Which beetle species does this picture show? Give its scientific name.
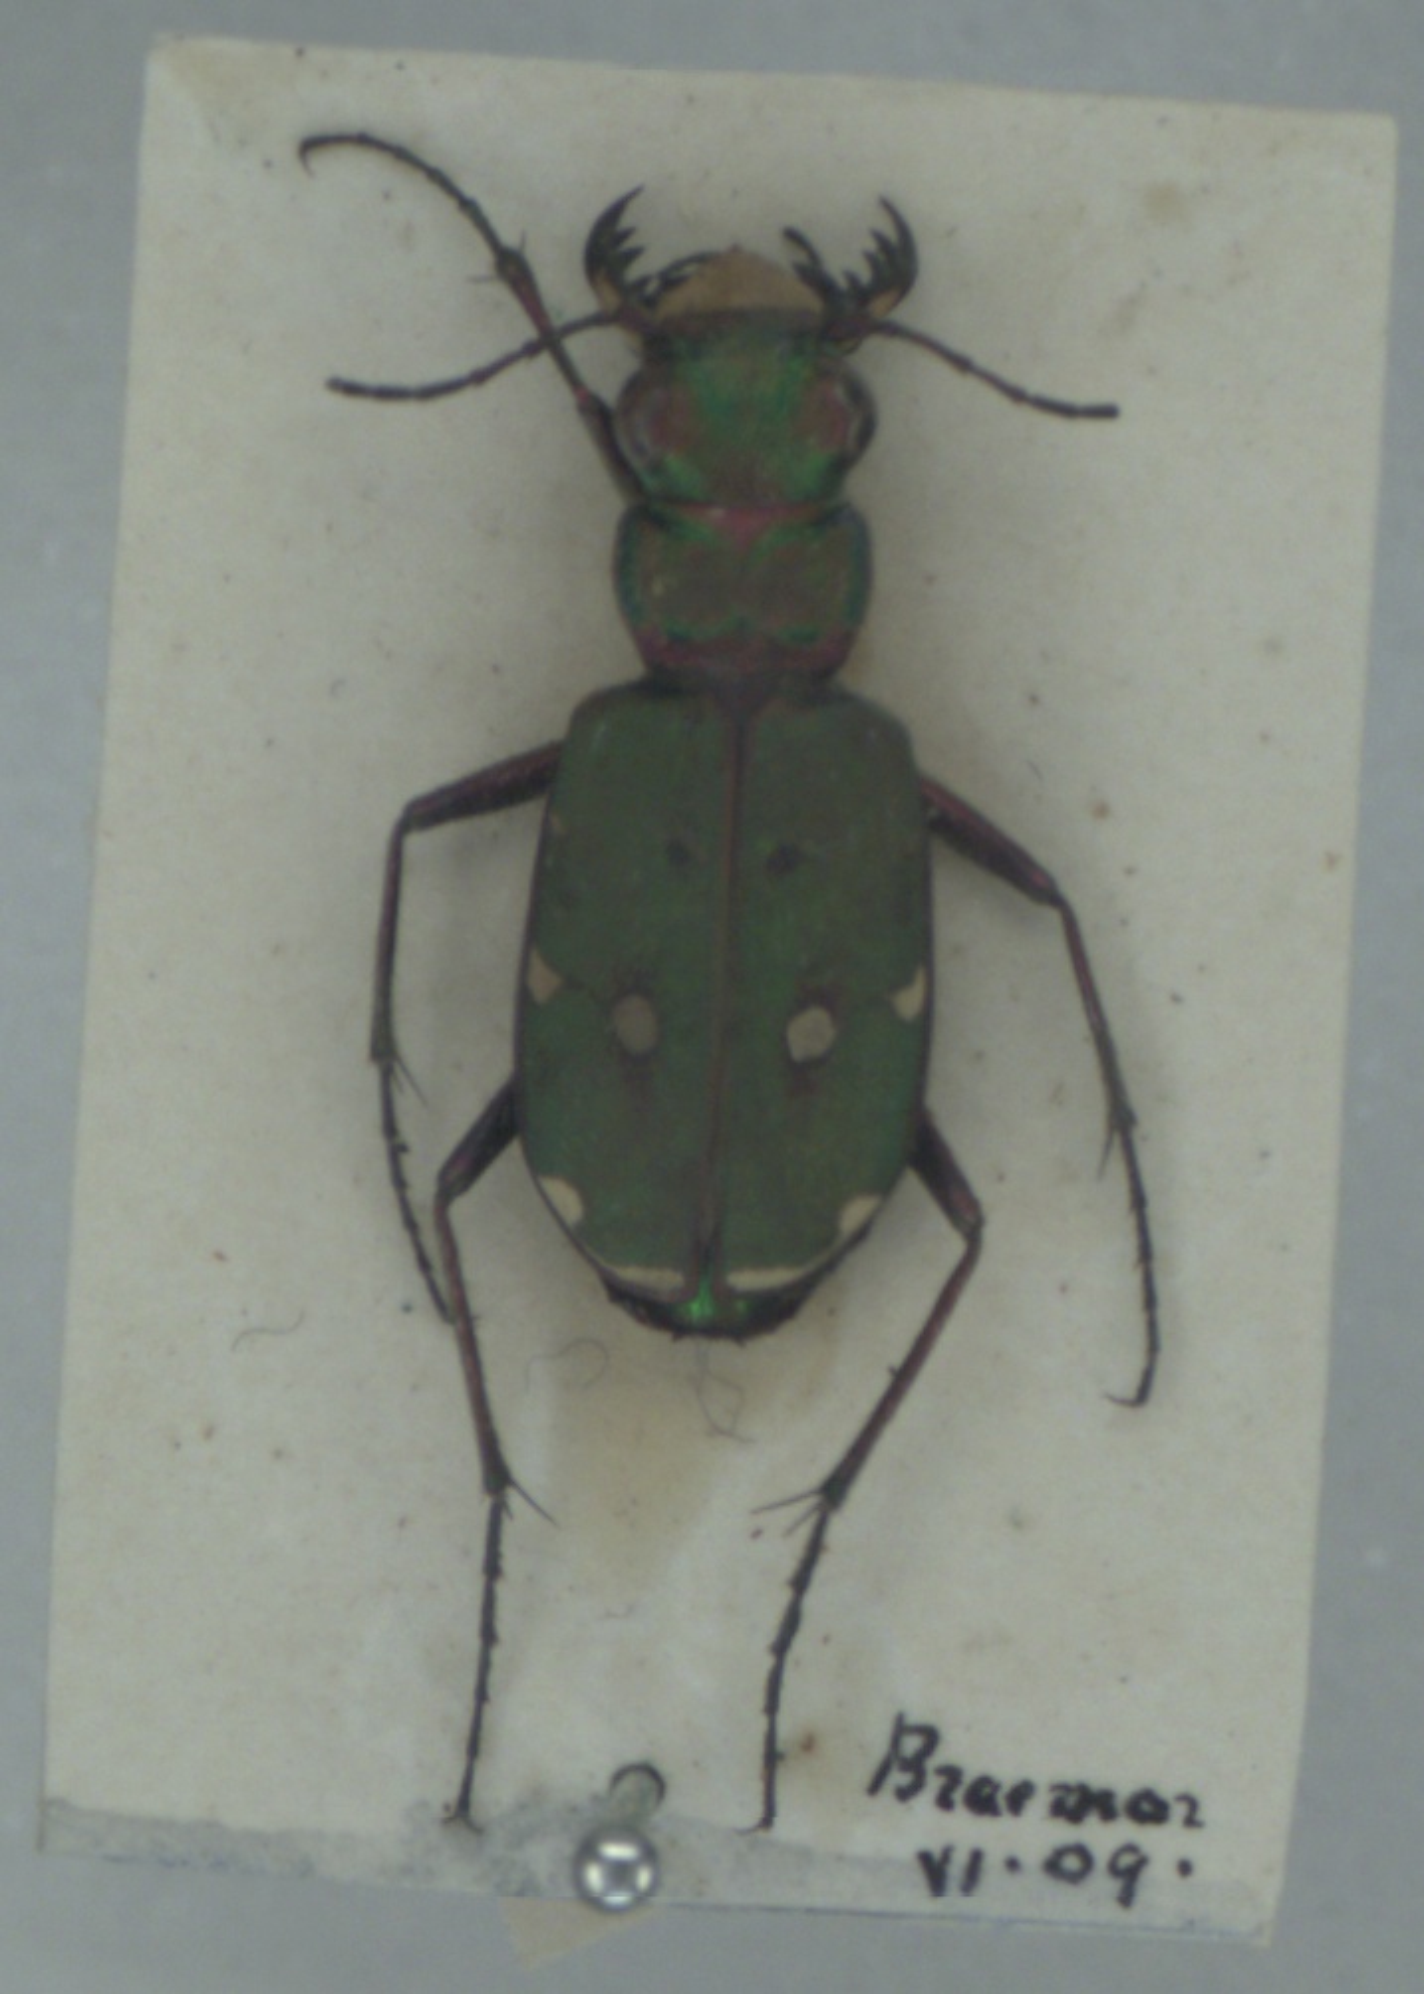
Cicindela campestris
